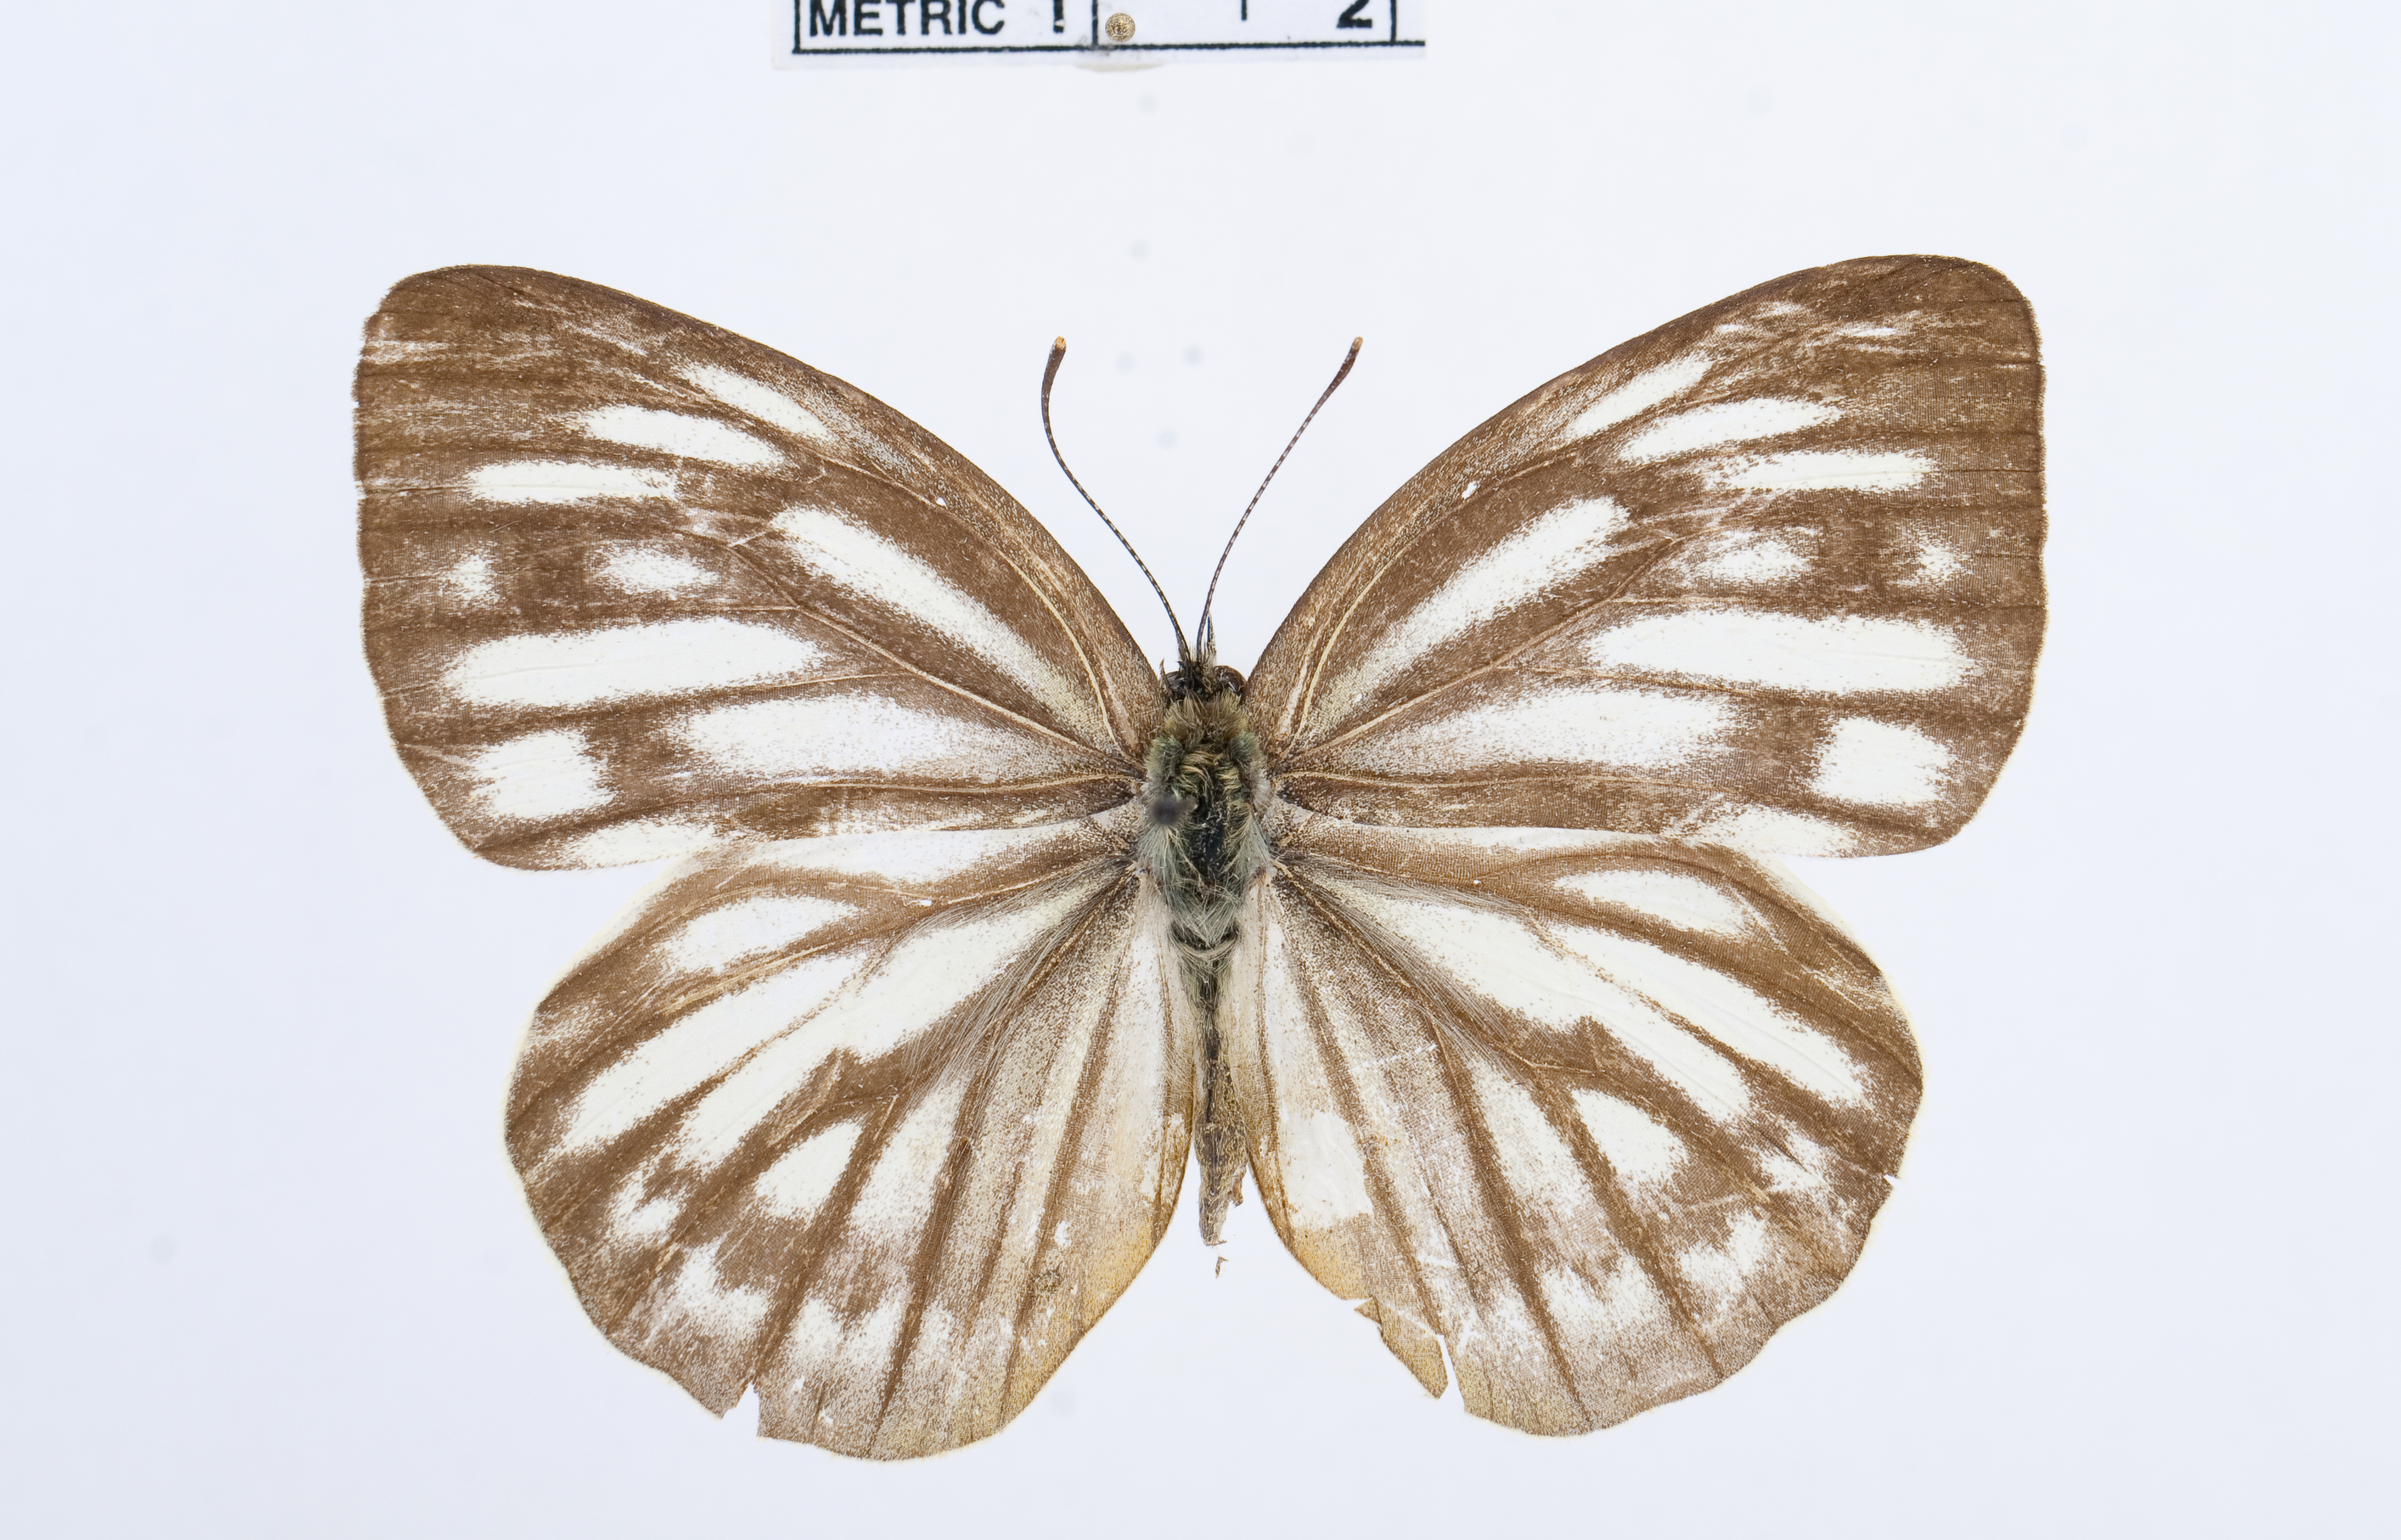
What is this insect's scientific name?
Cepora nerissa
